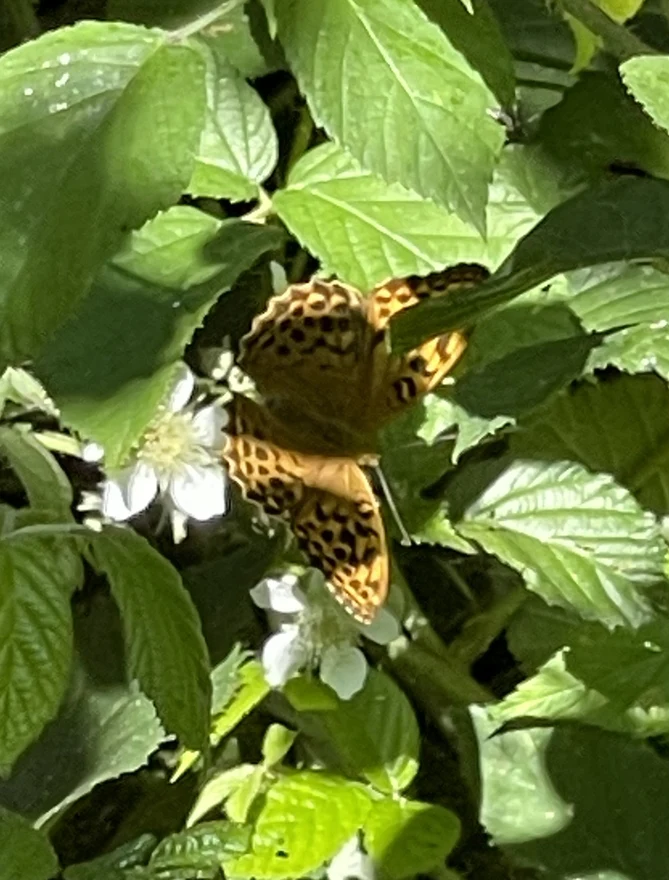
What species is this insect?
Argynnis paphia
